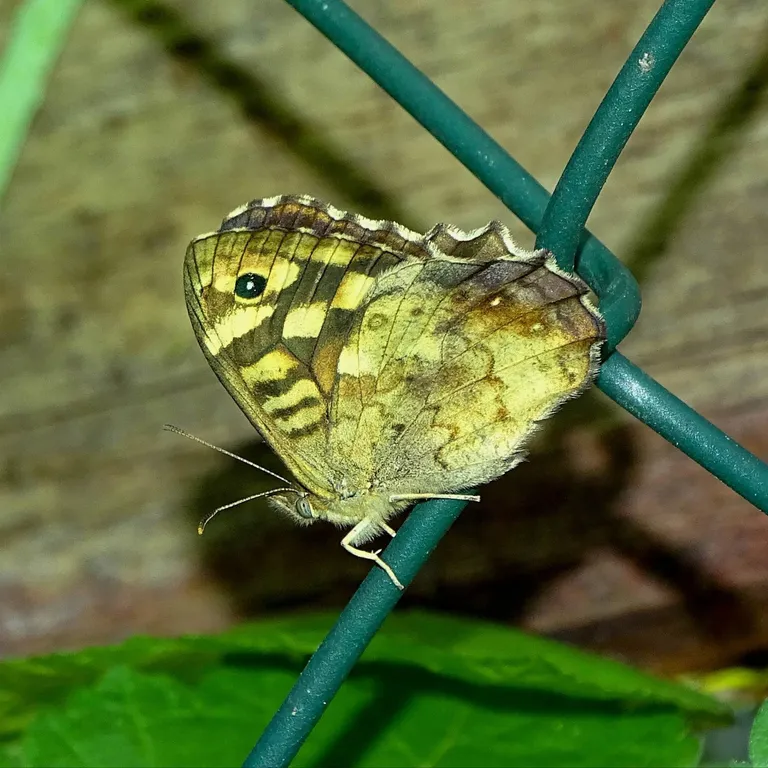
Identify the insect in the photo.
Pararge aegeria
